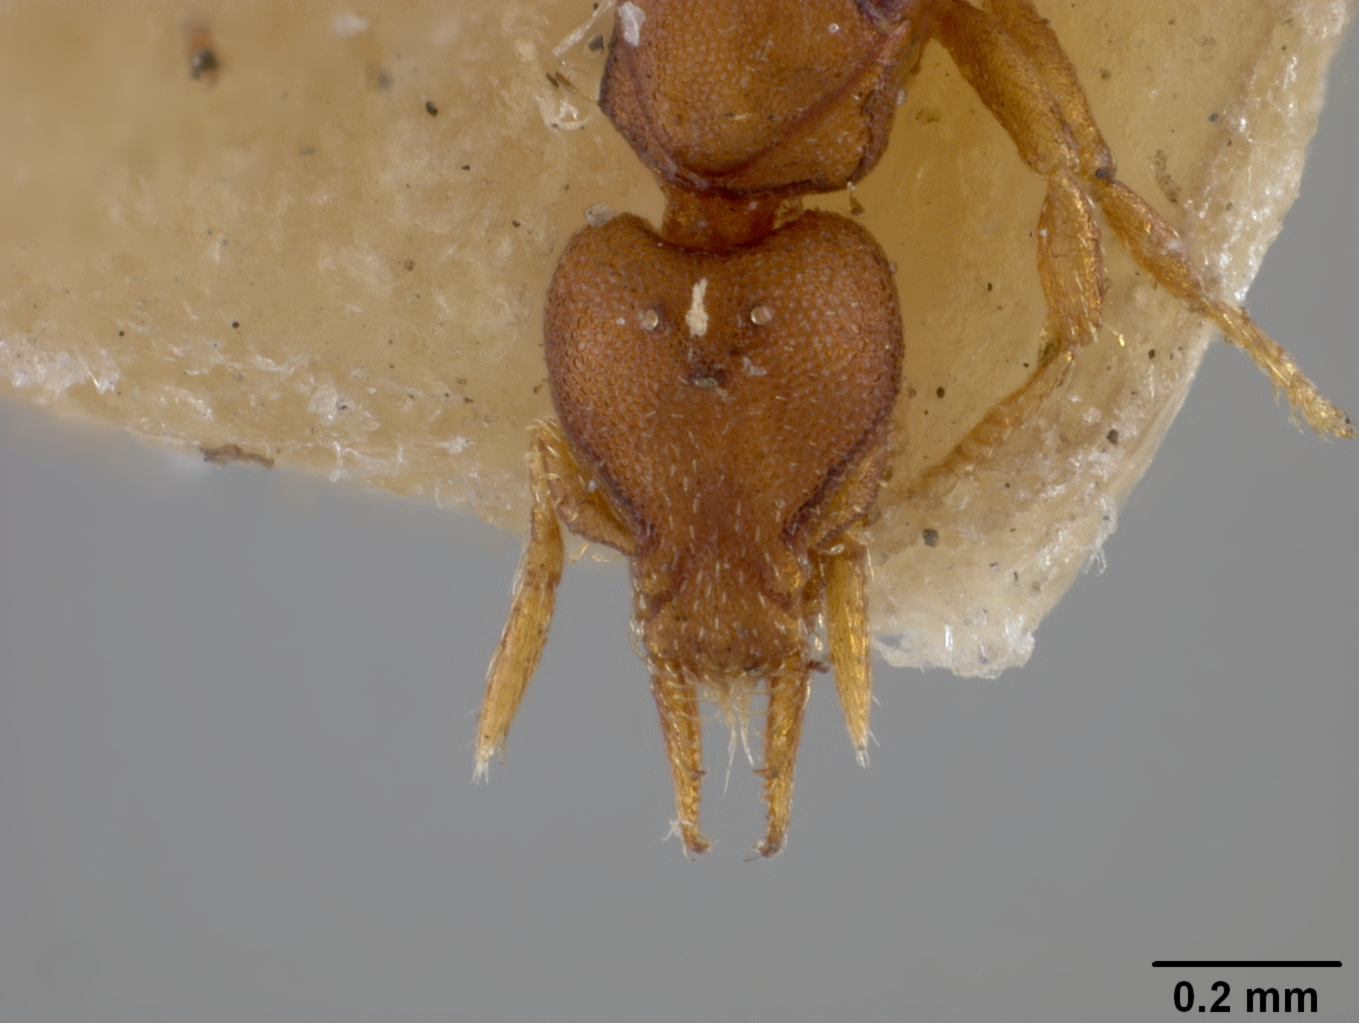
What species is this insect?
Strumigenys brevicornis
